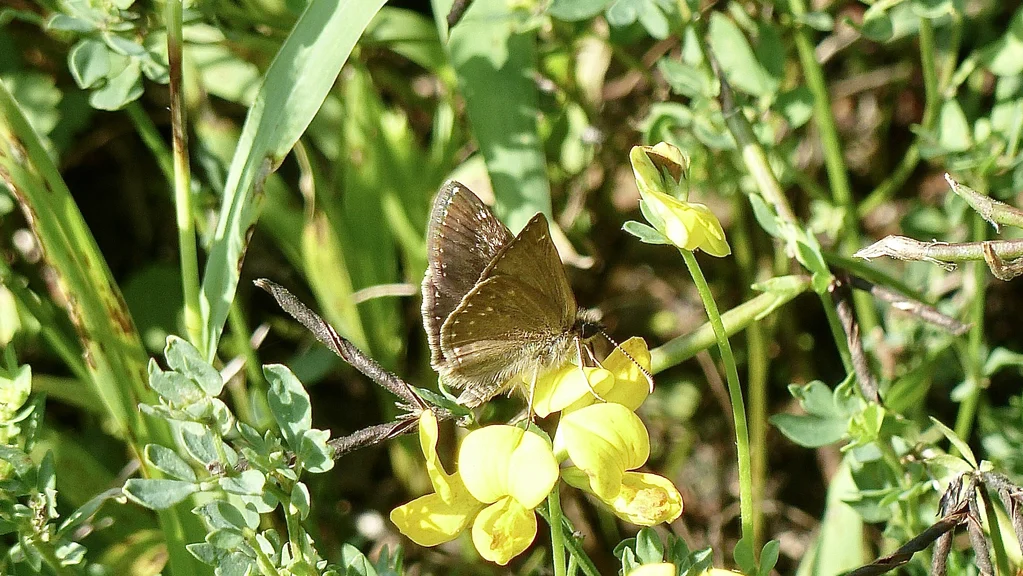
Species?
Erynnis tages
